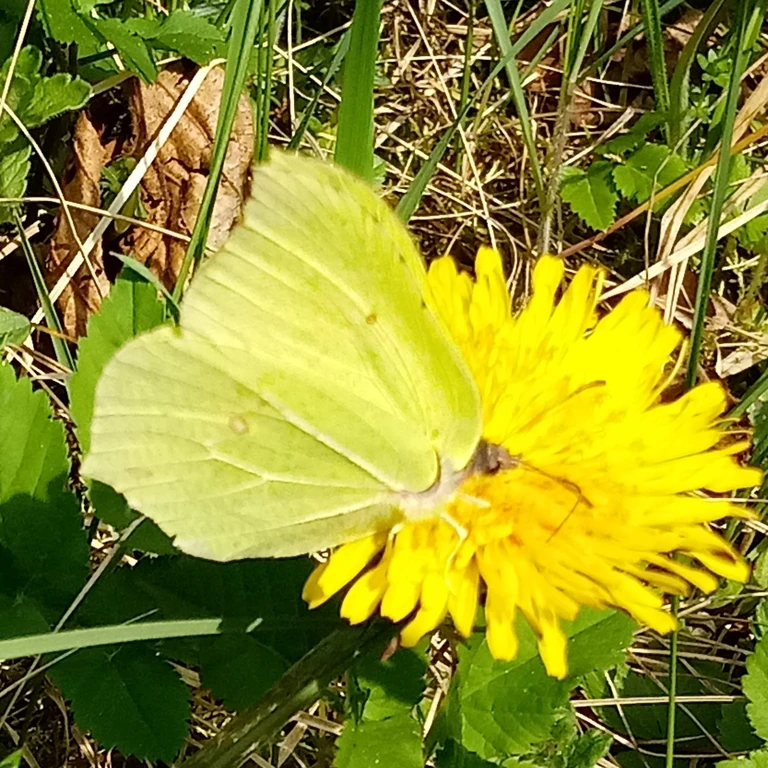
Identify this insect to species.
Gonepteryx rhamni
